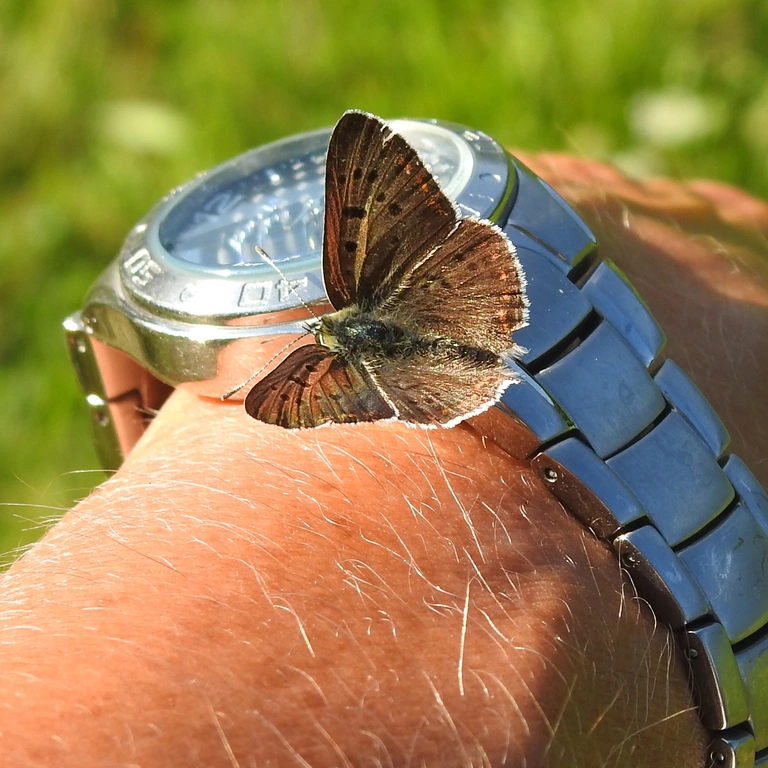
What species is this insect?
Lycaena tityrus (also Loweia tityrus)
